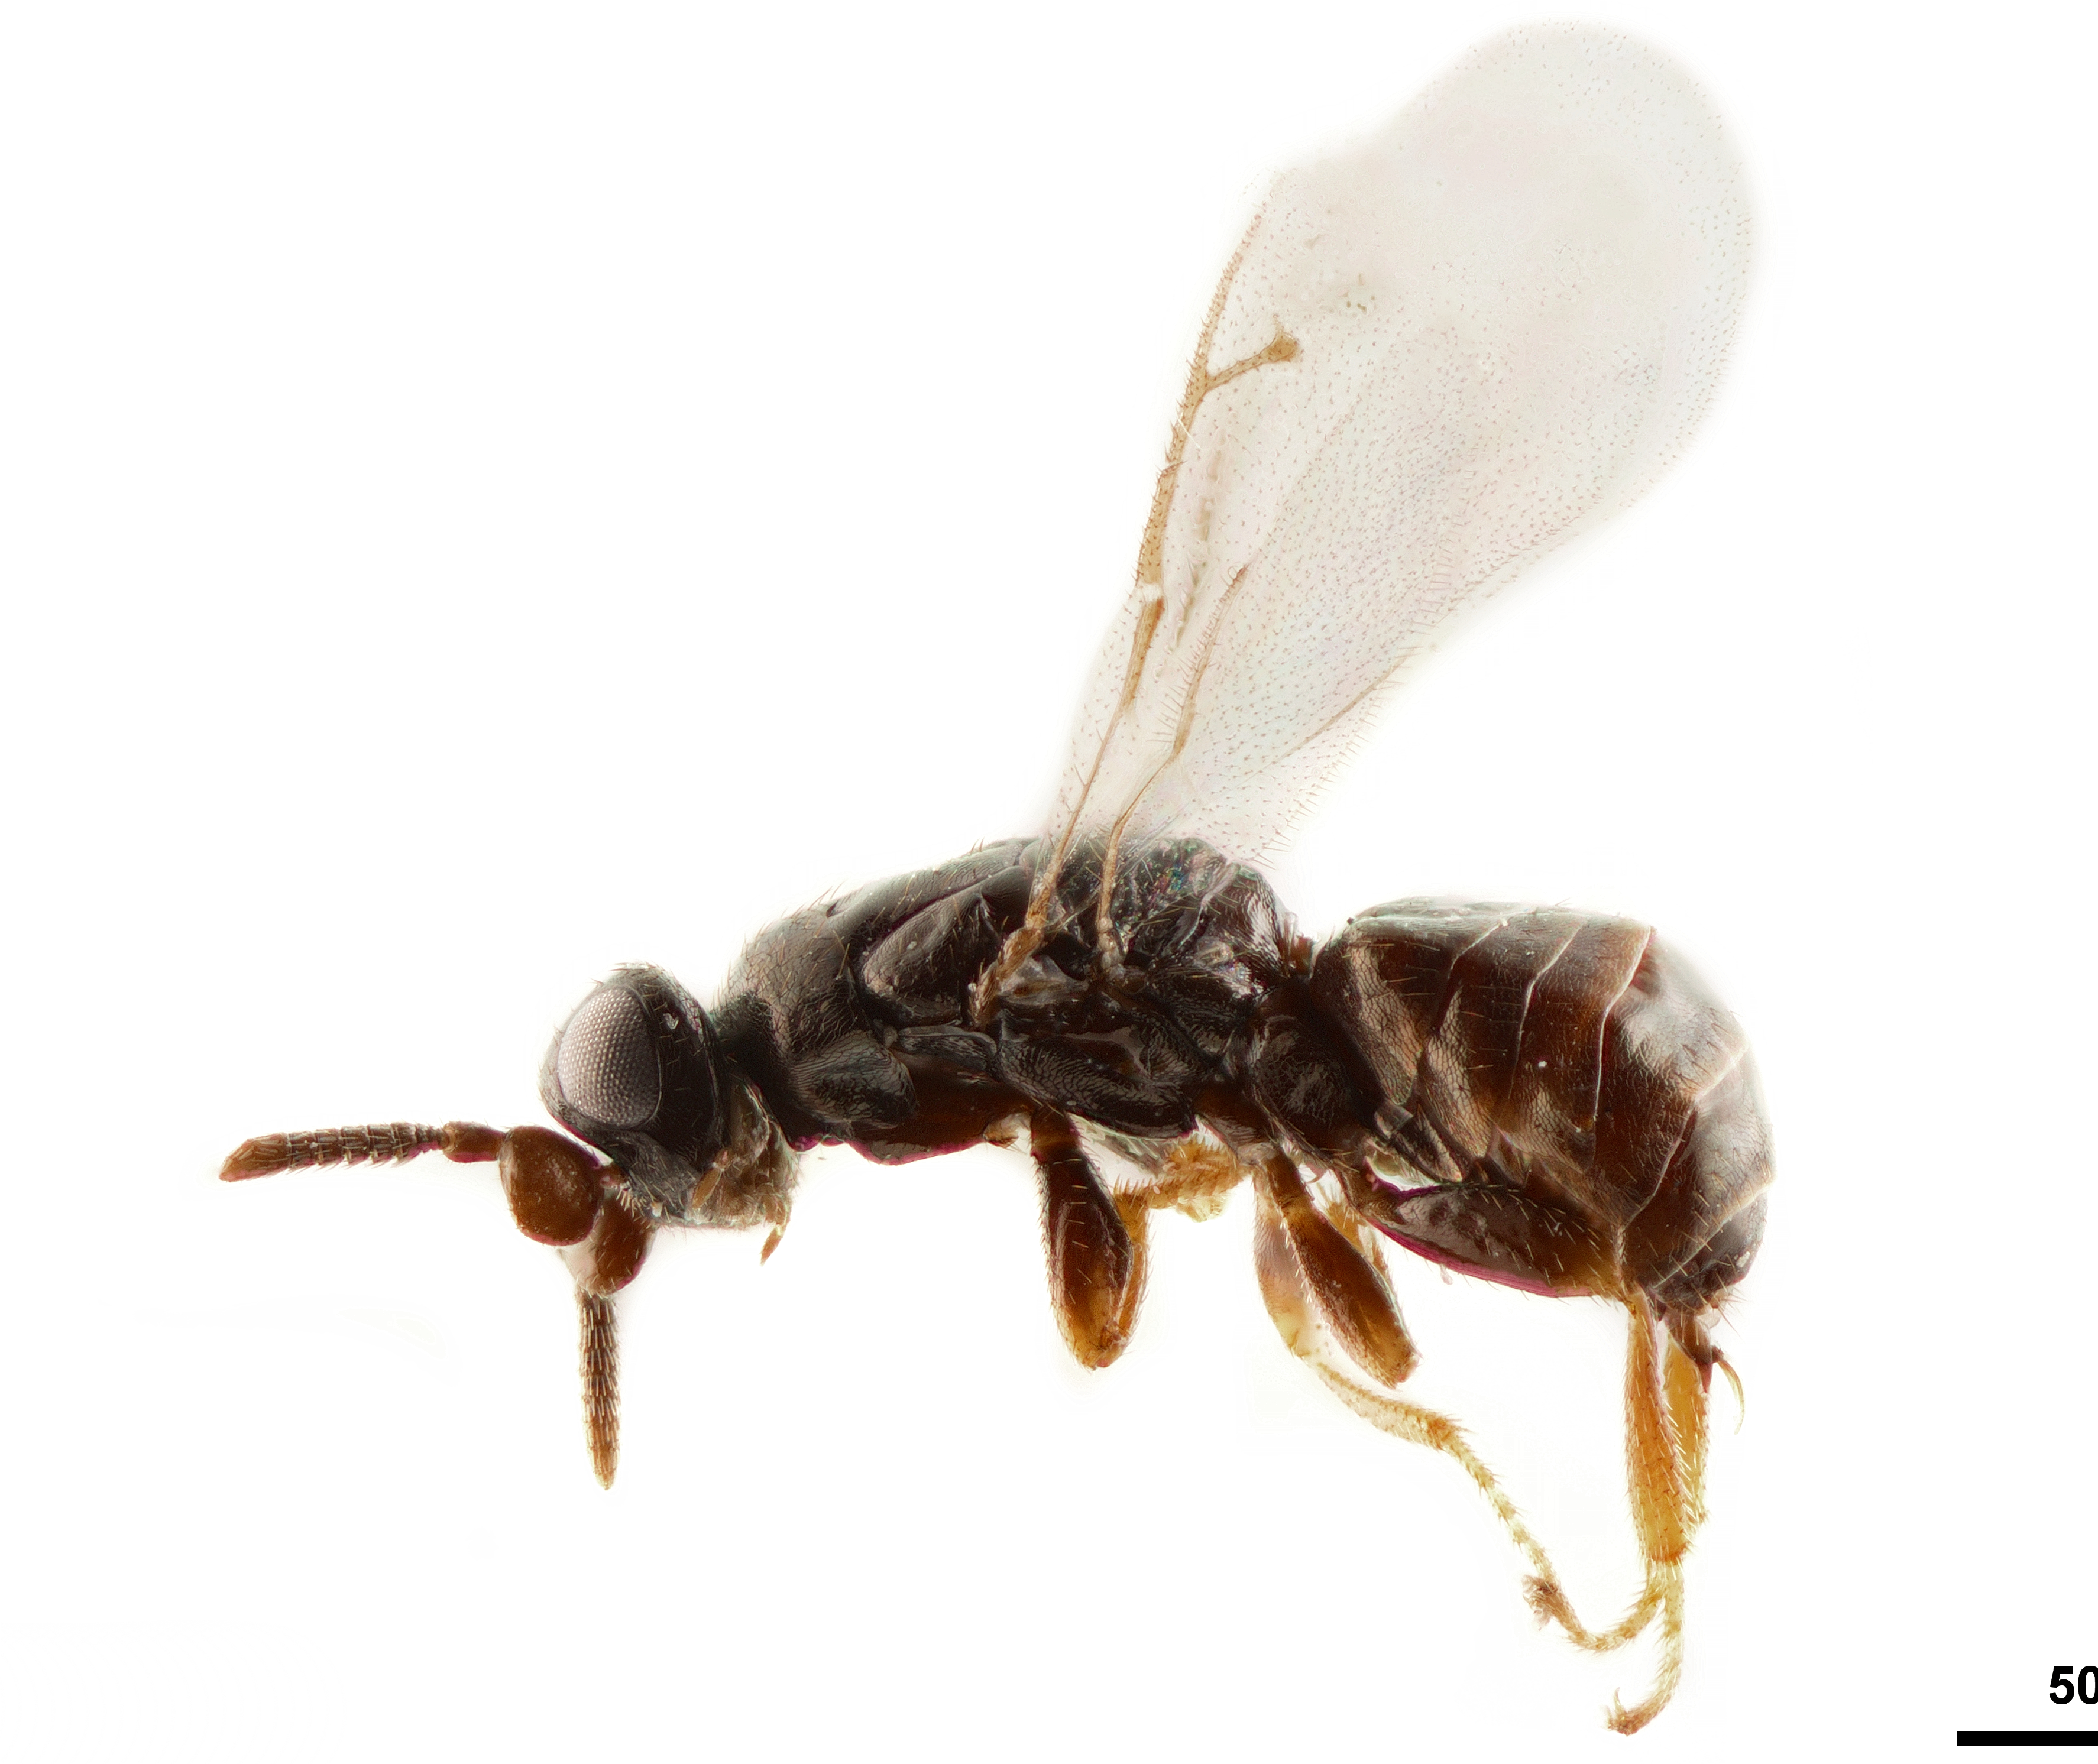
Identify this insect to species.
Morodora armata
